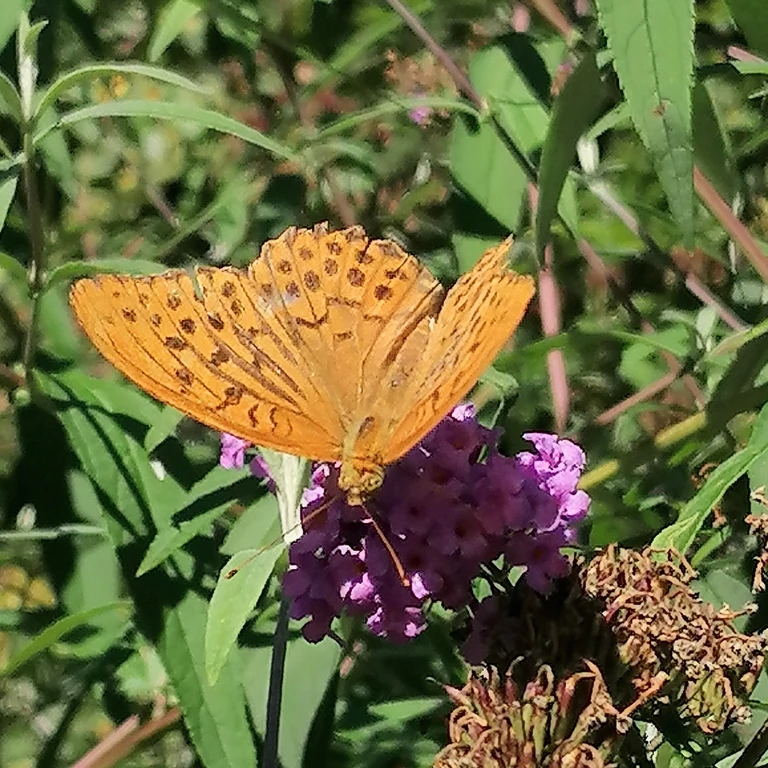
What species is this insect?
Argynnis paphia
